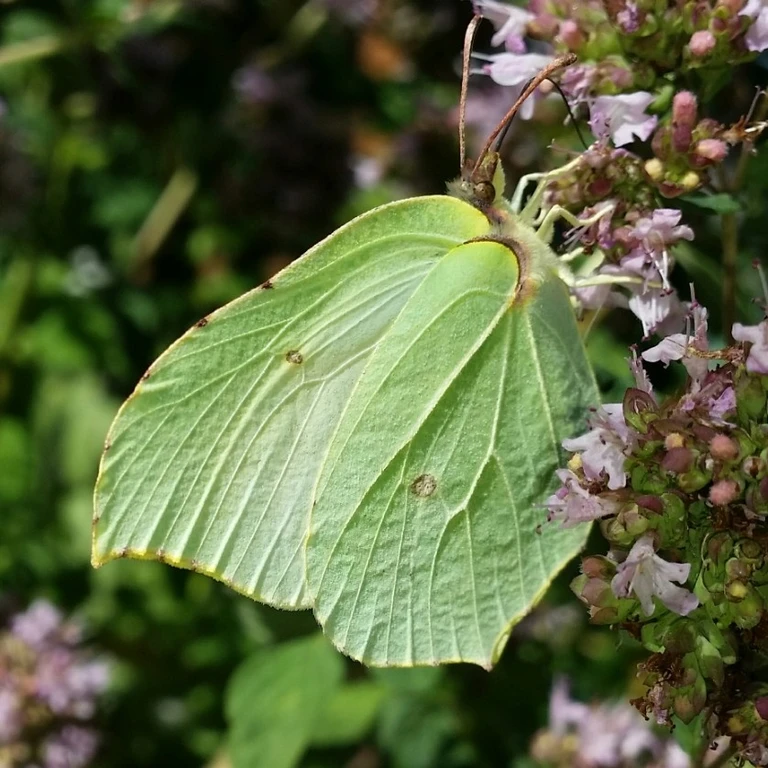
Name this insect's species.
Gonepteryx rhamni
